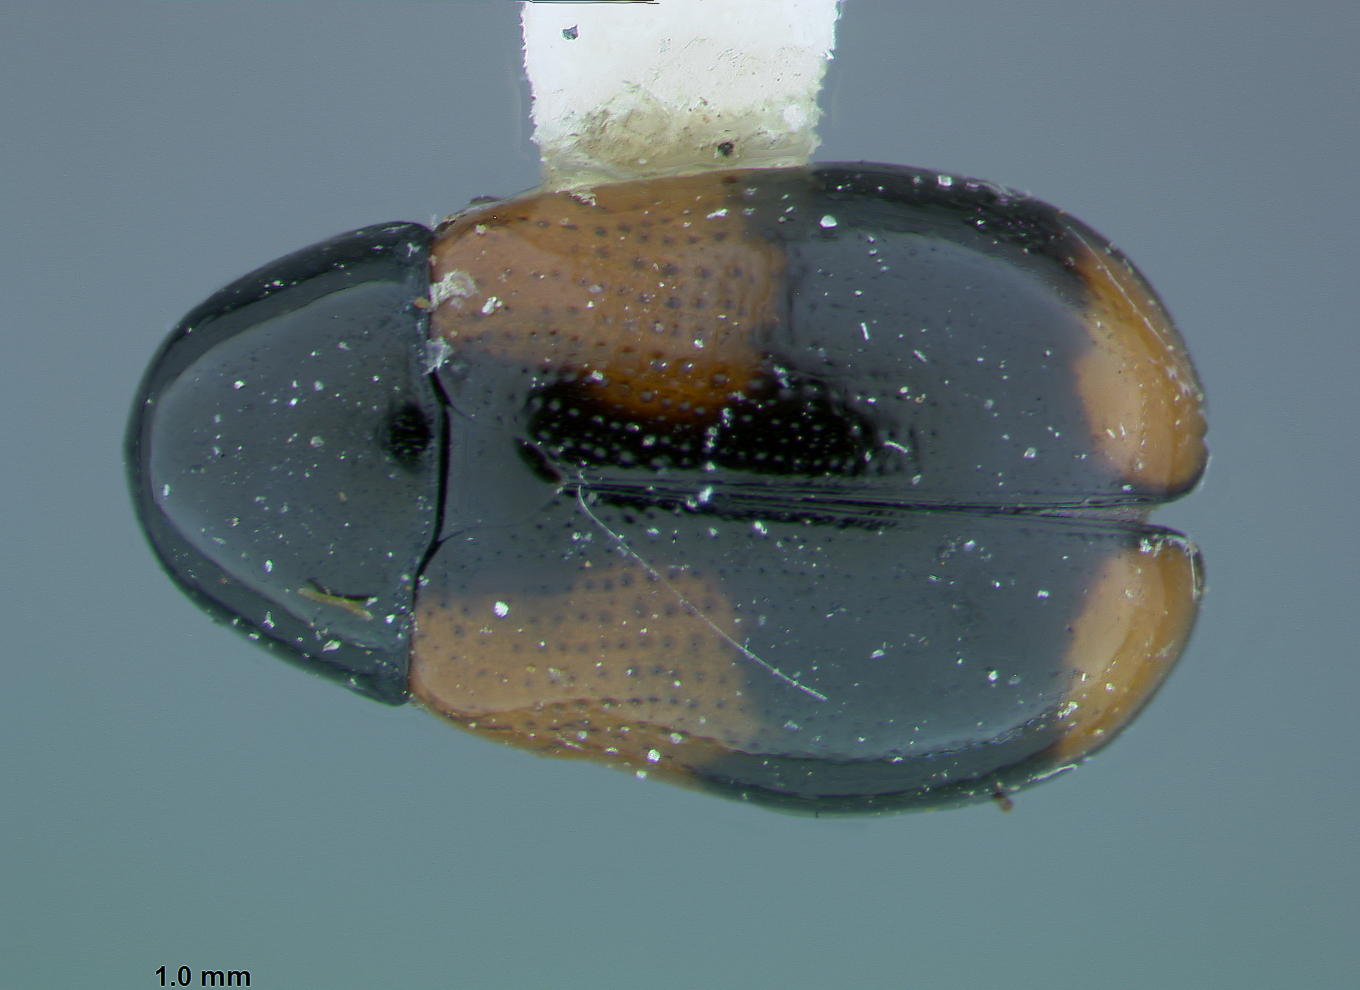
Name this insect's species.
Babia meridionalis
